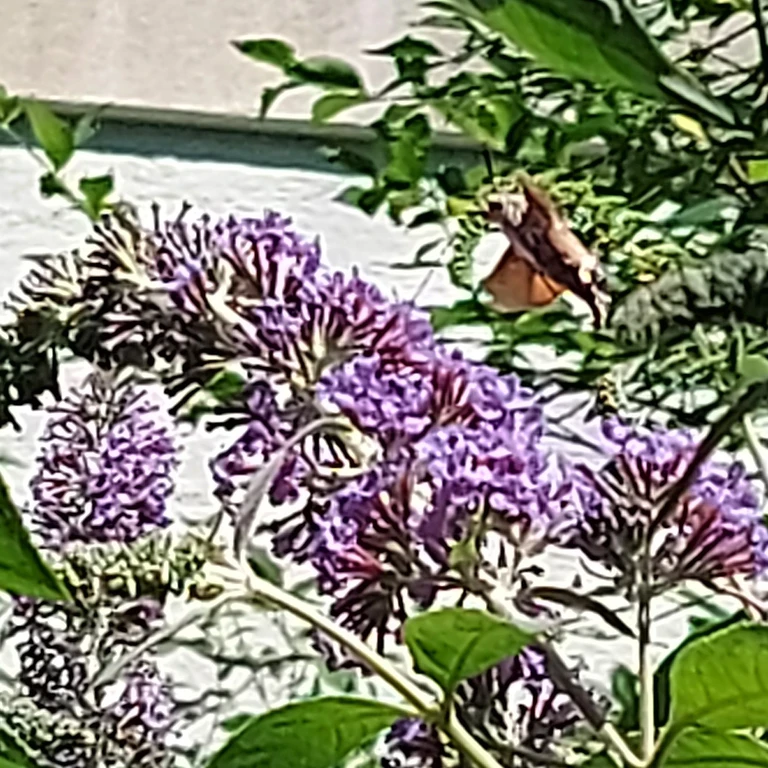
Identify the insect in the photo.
Macroglossum stellatarum
